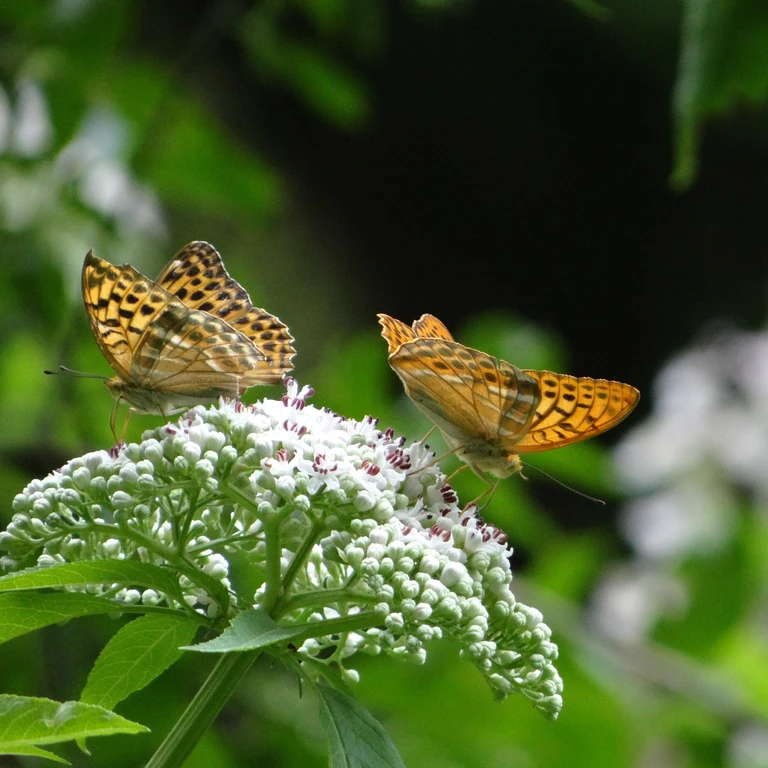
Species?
Argynnis paphia
